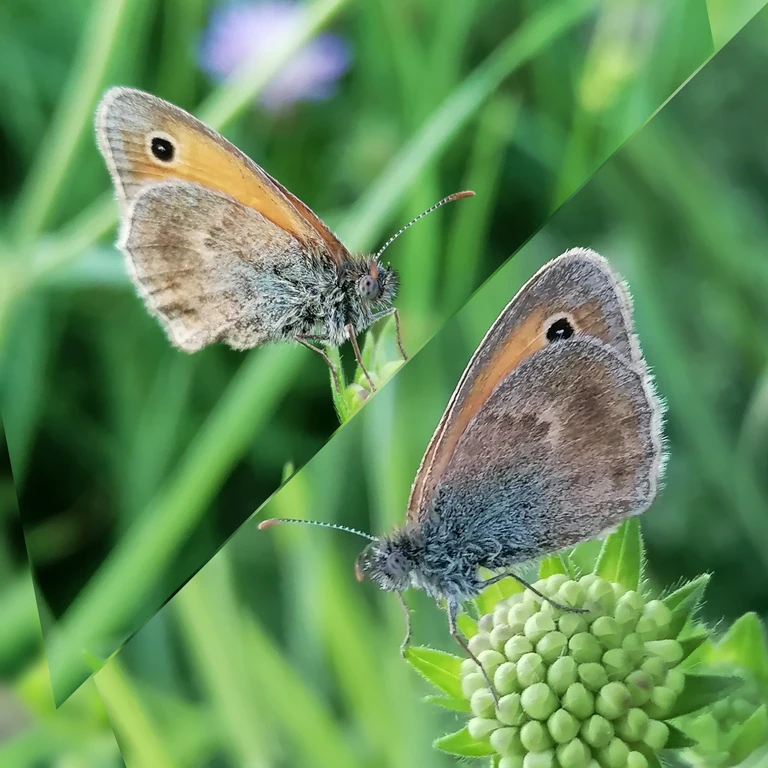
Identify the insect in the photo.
Coenonympha pamphilus
